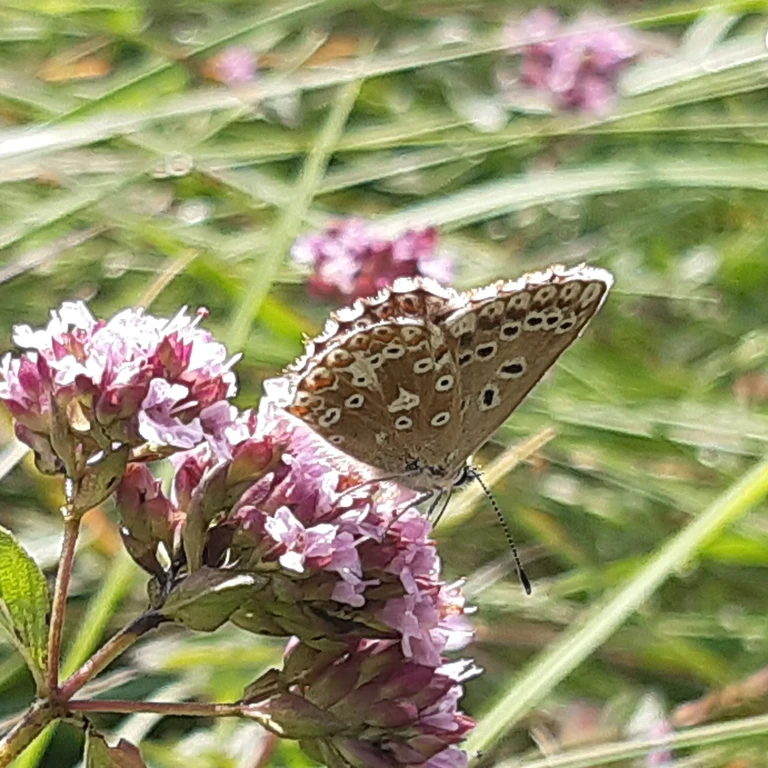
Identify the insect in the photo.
Lysandra coridon
